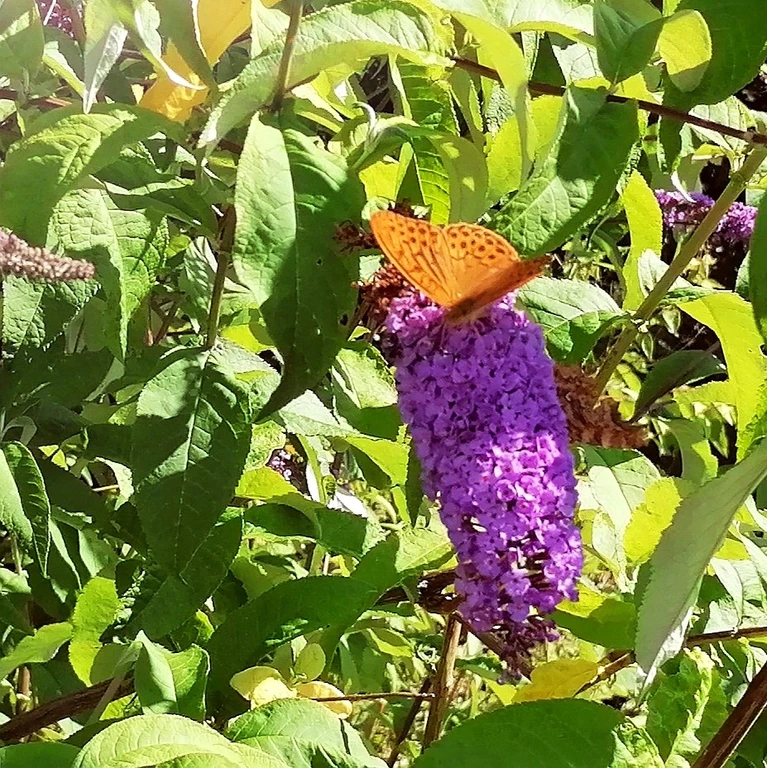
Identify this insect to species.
Argynnis paphia
